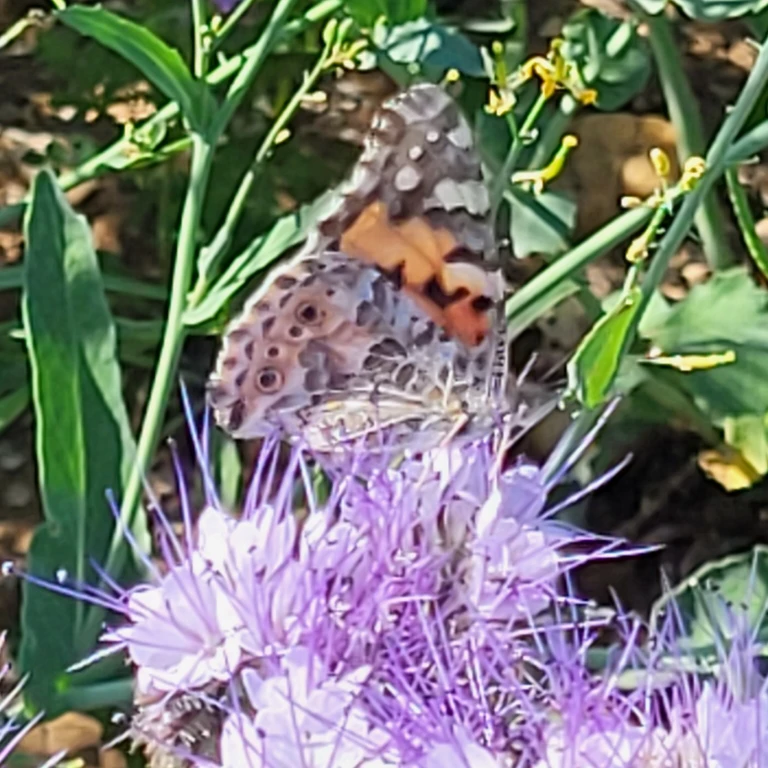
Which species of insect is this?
Vanessa cardui
